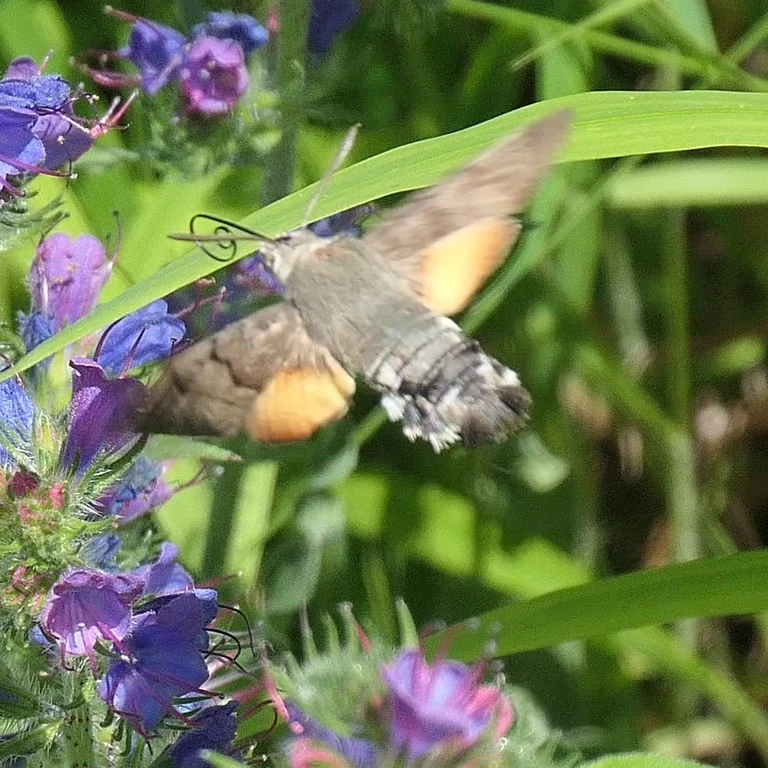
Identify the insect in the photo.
Macroglossum stellatarum
